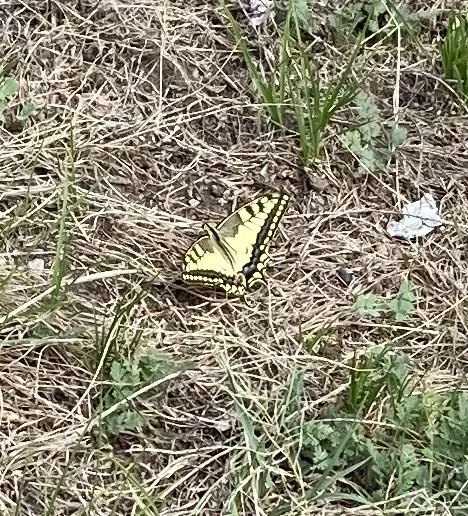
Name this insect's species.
Papilio machaon
